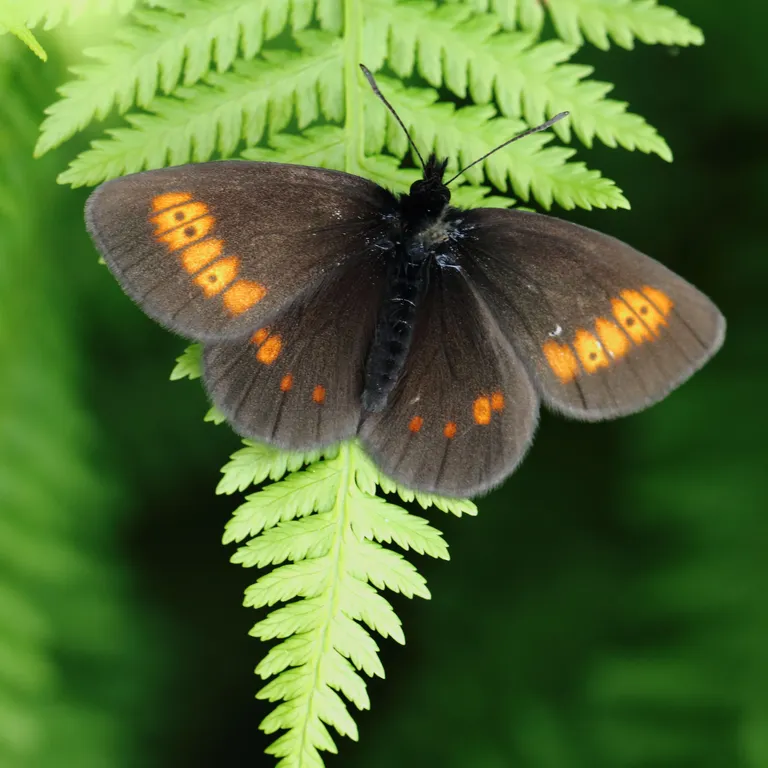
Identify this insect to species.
Erebia eriphyle
